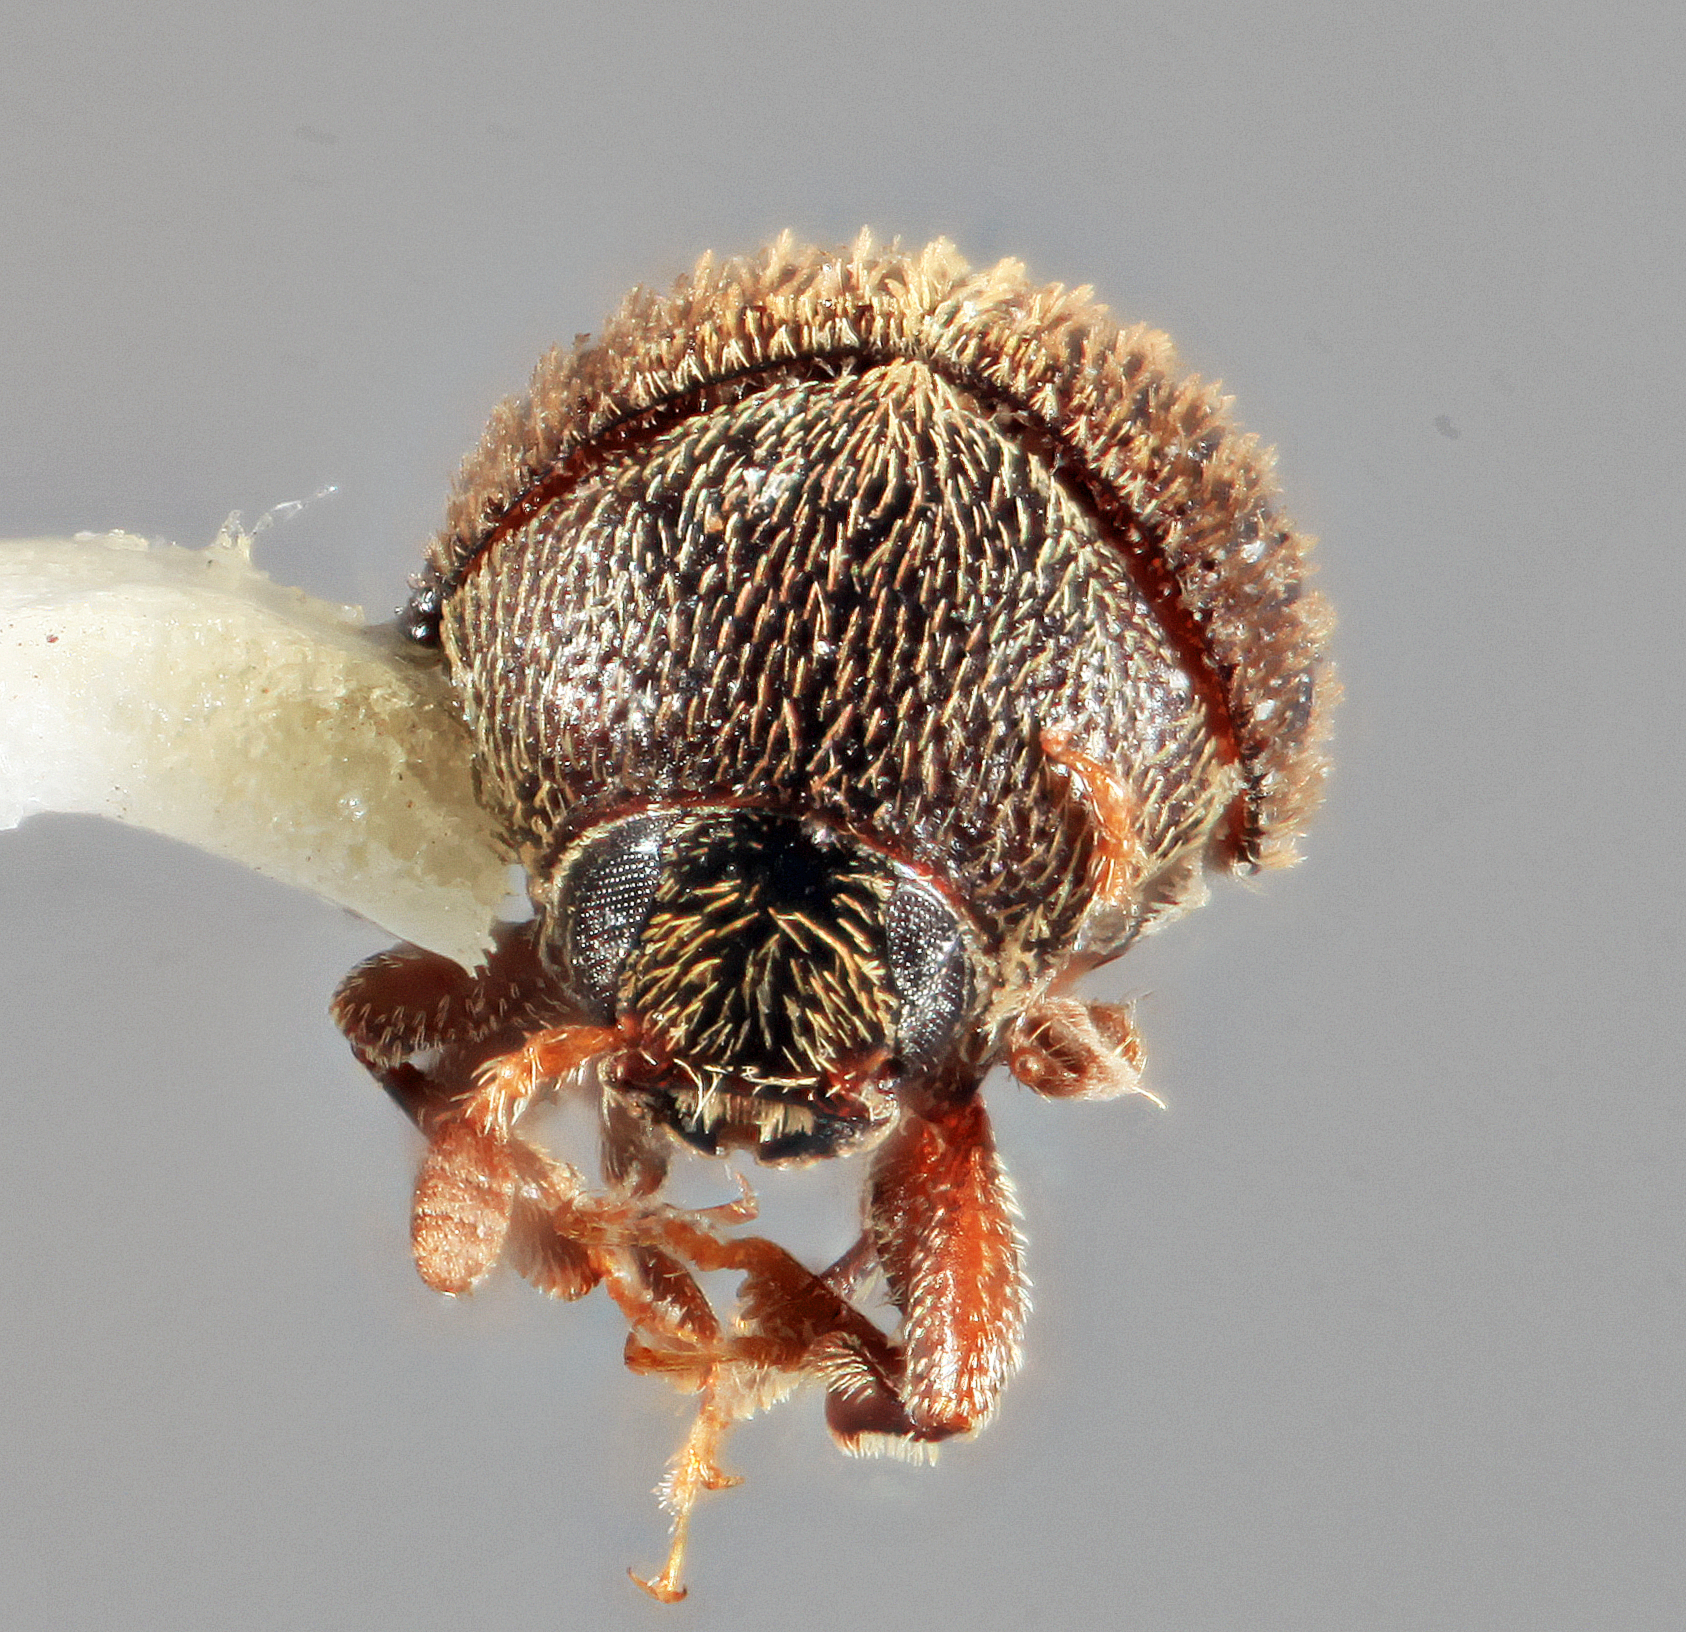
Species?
Acacicis zeylanicus
